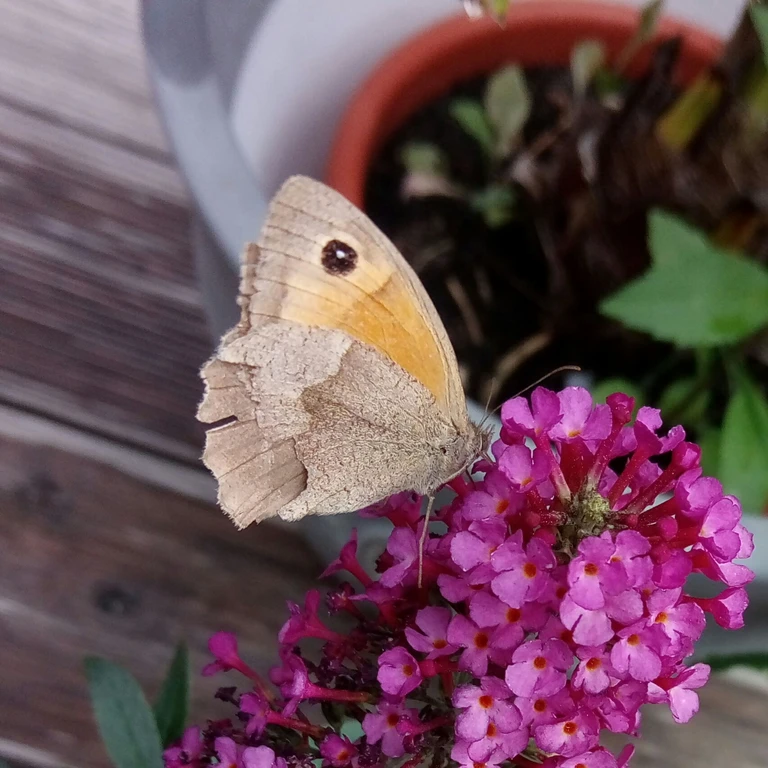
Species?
Maniola jurtina
